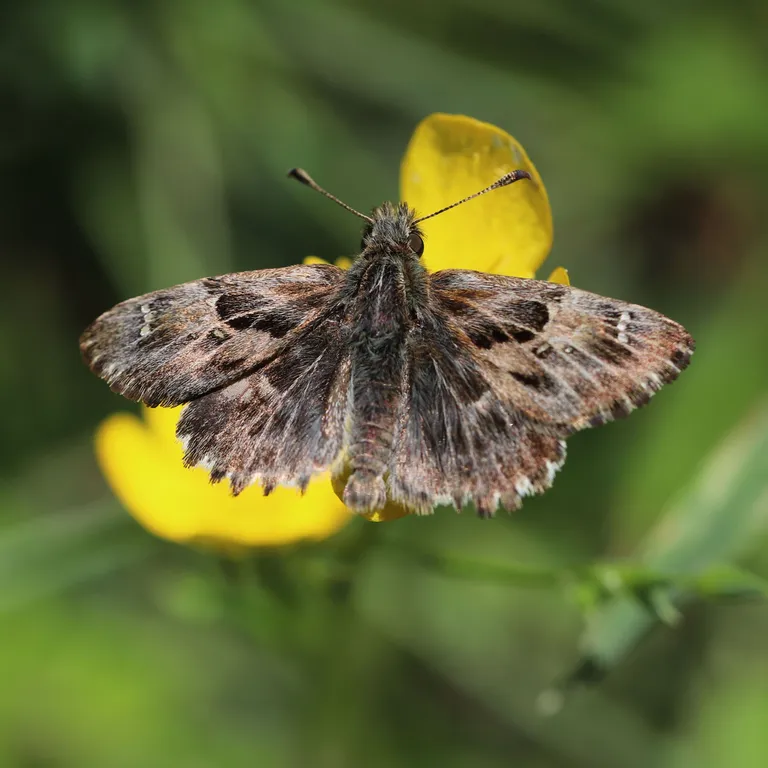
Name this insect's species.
Carcharodus alceae
